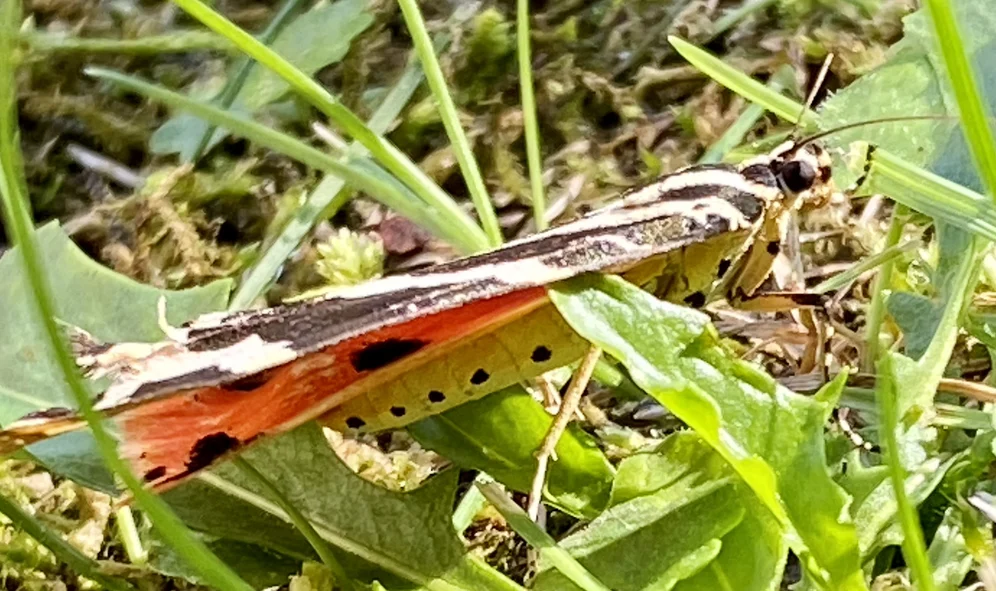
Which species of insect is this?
Euplagia quadripunctaria
